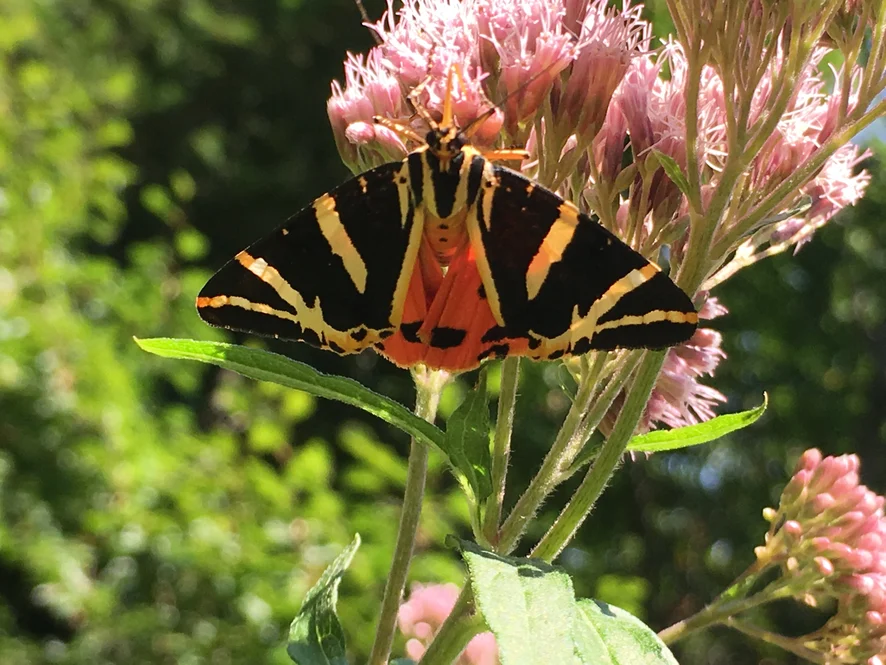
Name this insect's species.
Euplagia quadripunctaria
